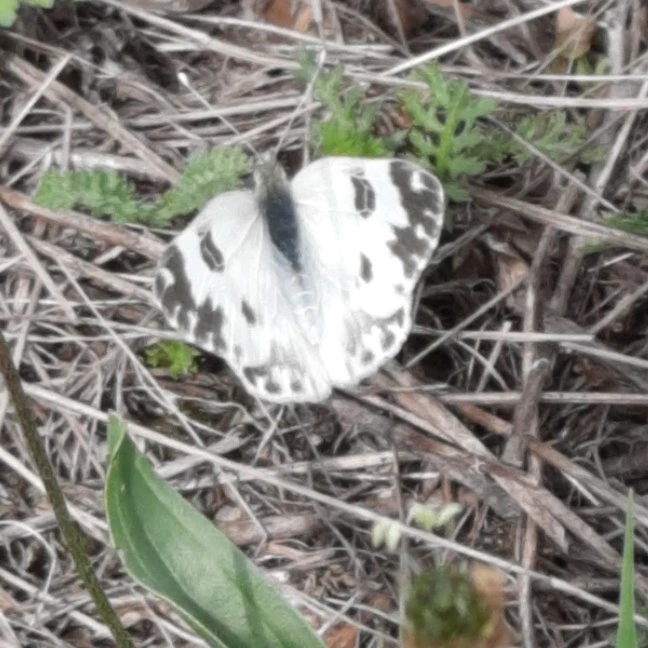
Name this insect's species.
Pontia edusa
